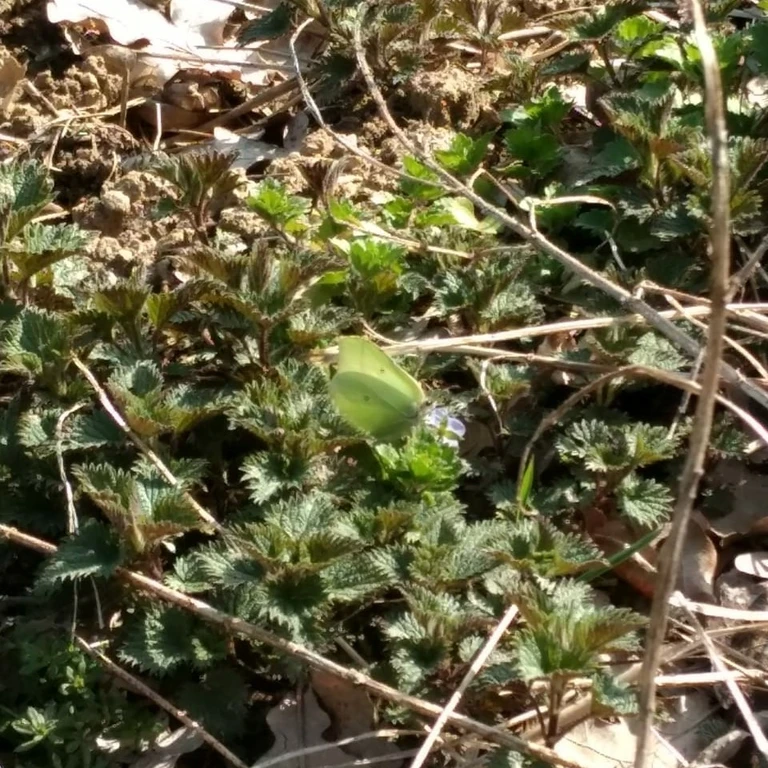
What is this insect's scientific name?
Gonepteryx rhamni
